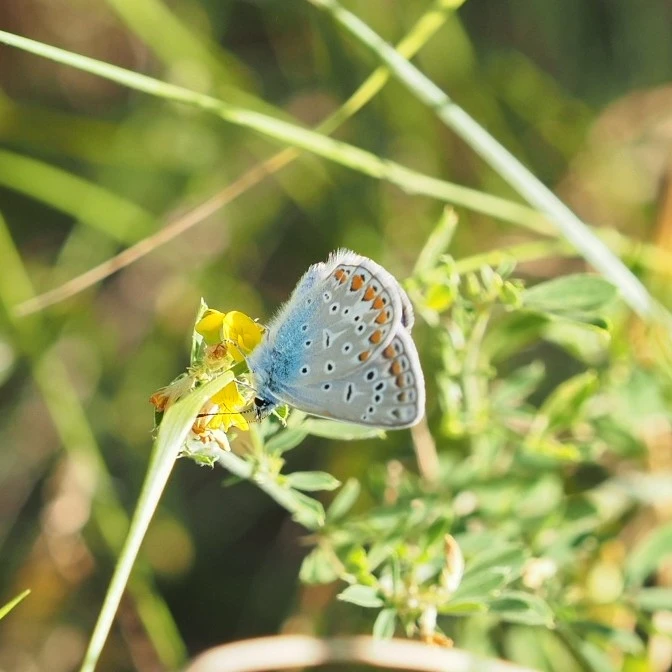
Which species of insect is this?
Polyommatus icarus
